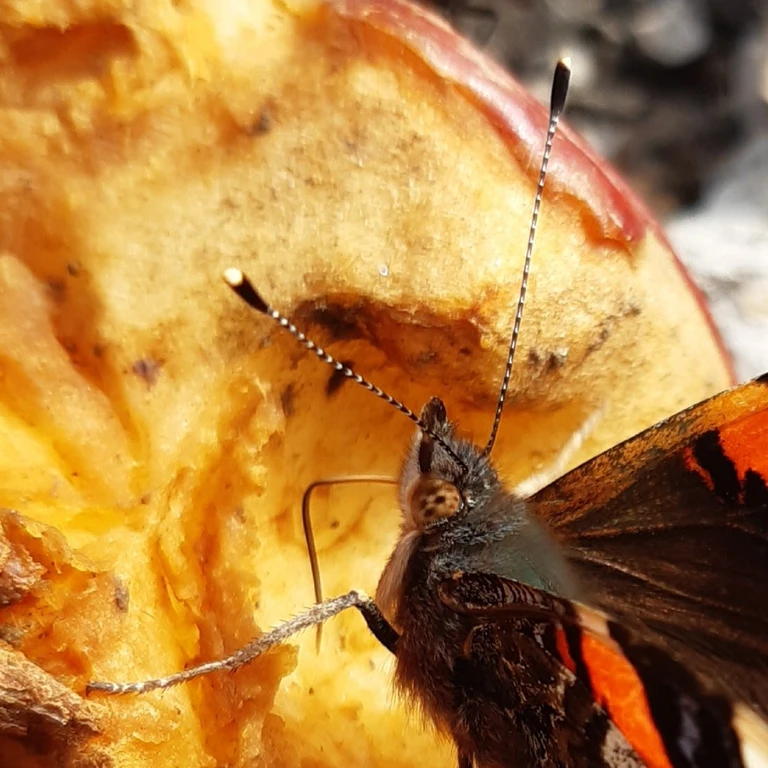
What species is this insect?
Vanessa atalanta
